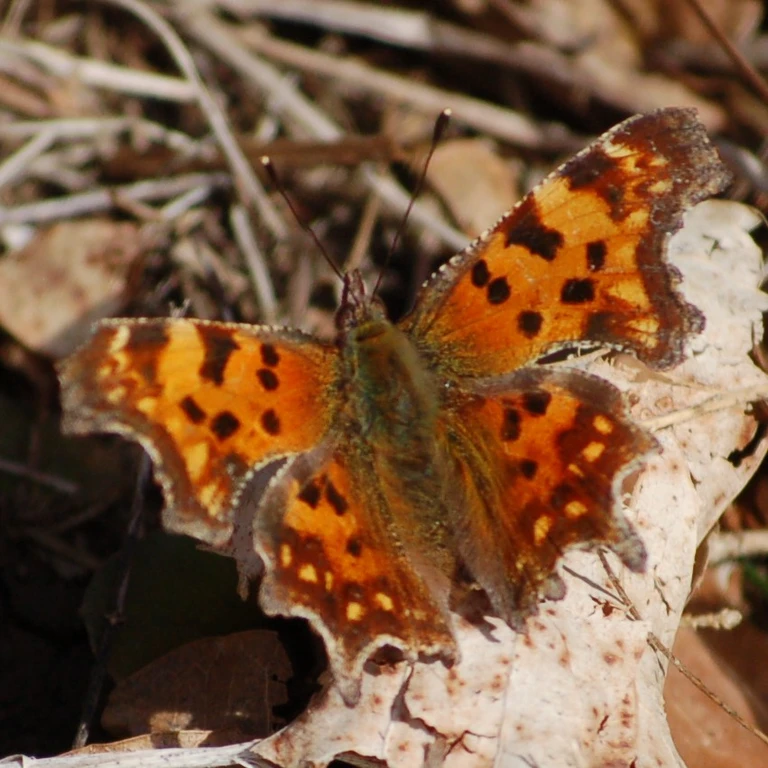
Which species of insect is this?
Polygonia c-album
